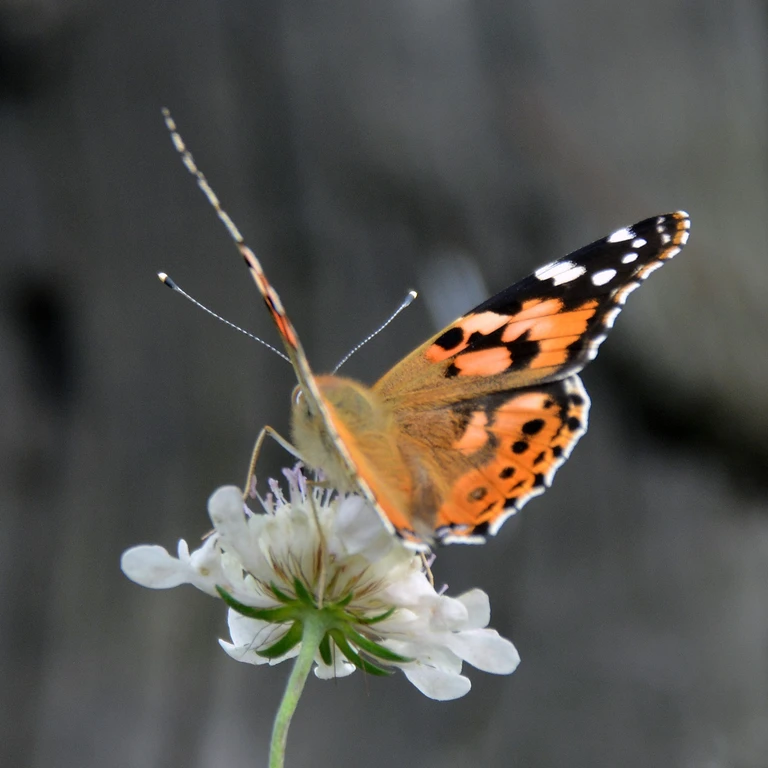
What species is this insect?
Vanessa cardui
